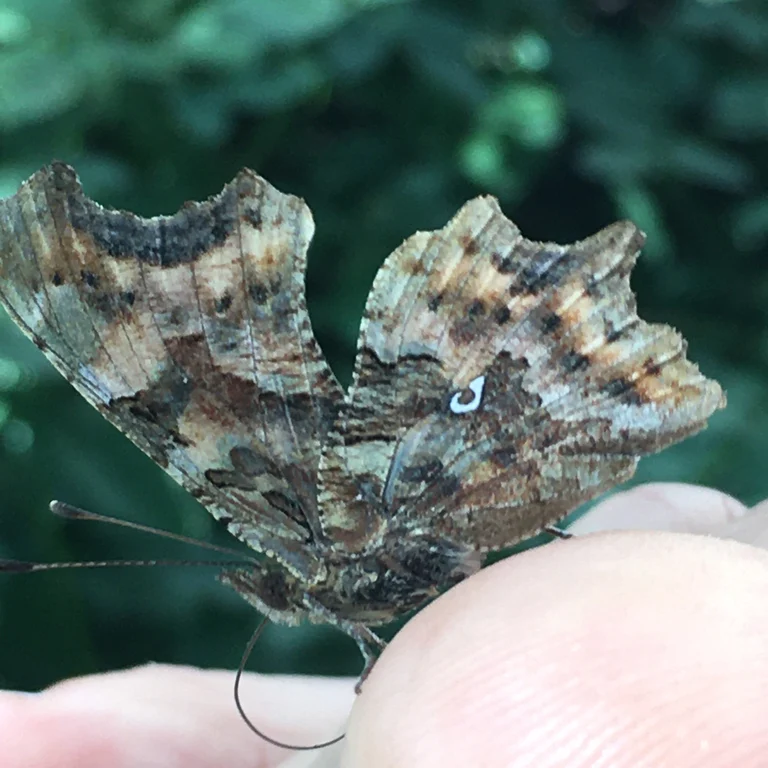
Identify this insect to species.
Polygonia c-album
